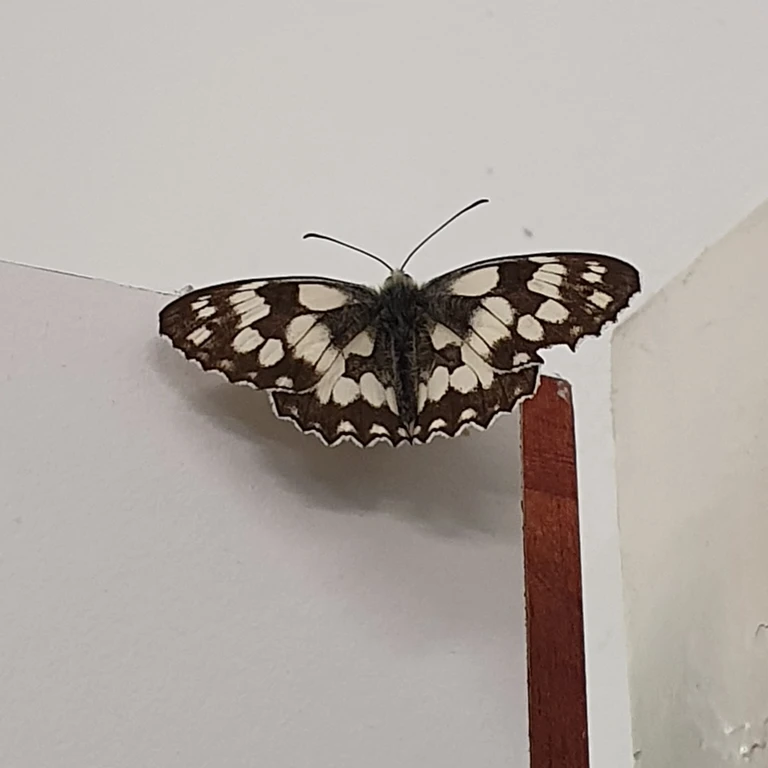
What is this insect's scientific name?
Melanargia galathea
